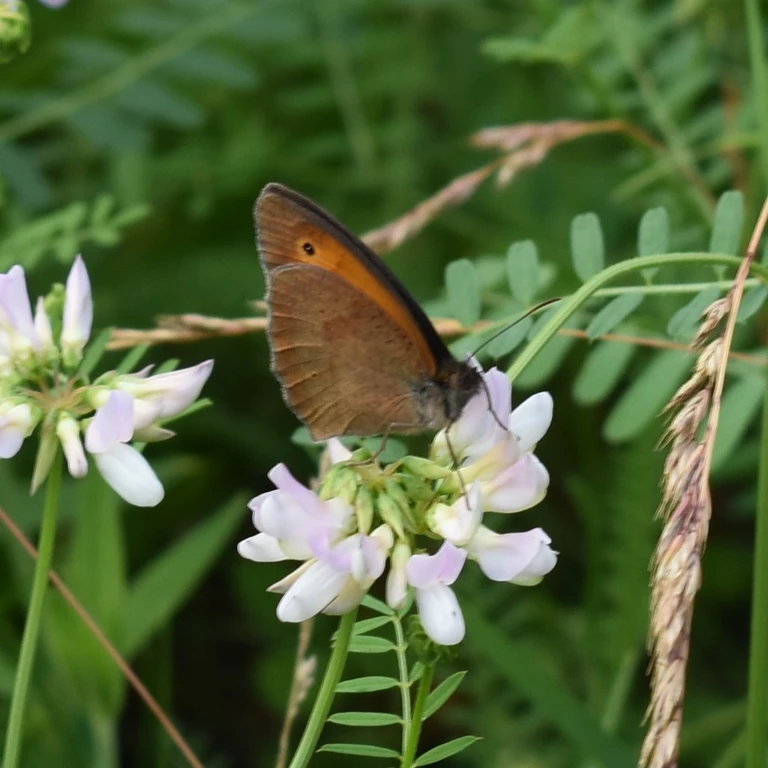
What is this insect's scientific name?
Maniola jurtina
